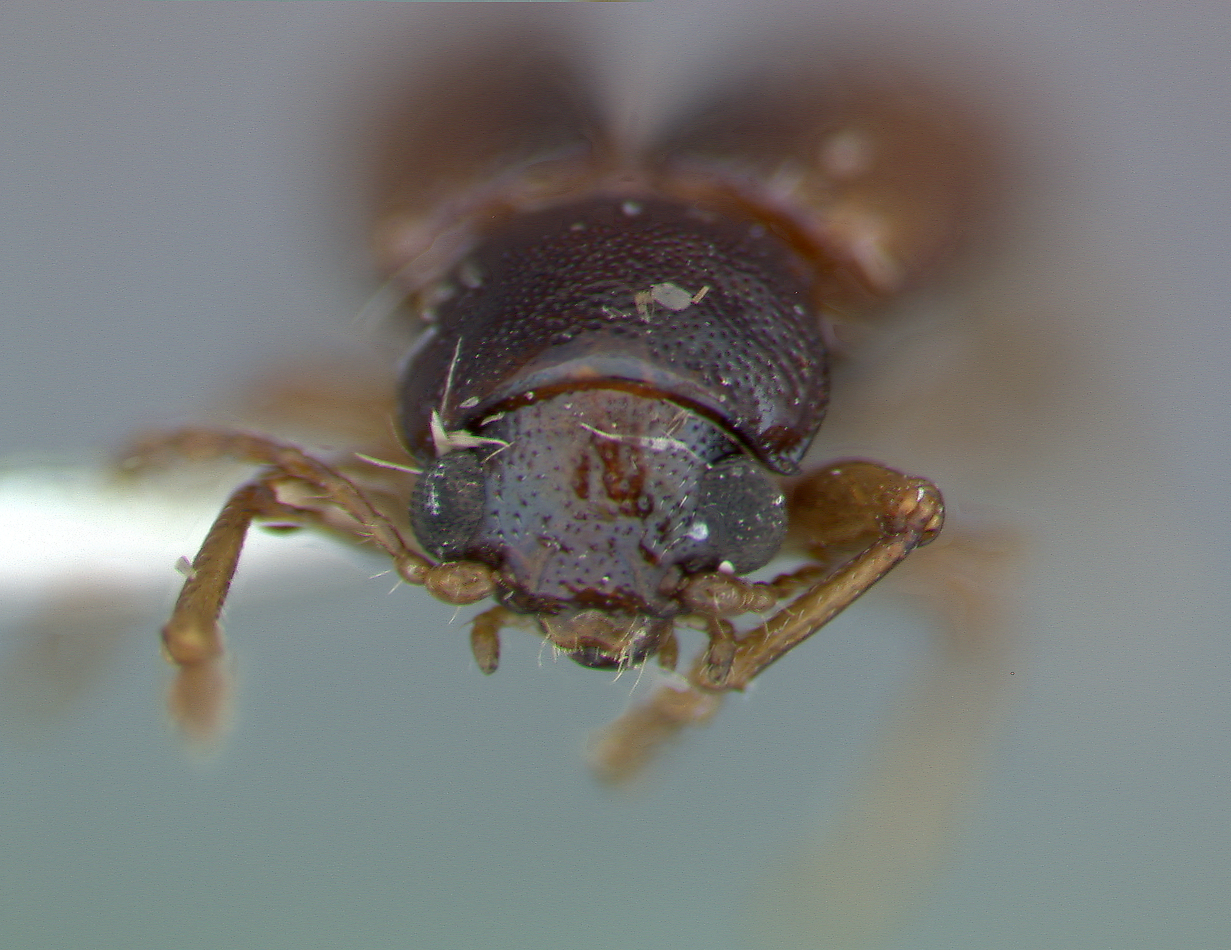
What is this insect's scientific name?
Alethaxius acunai
